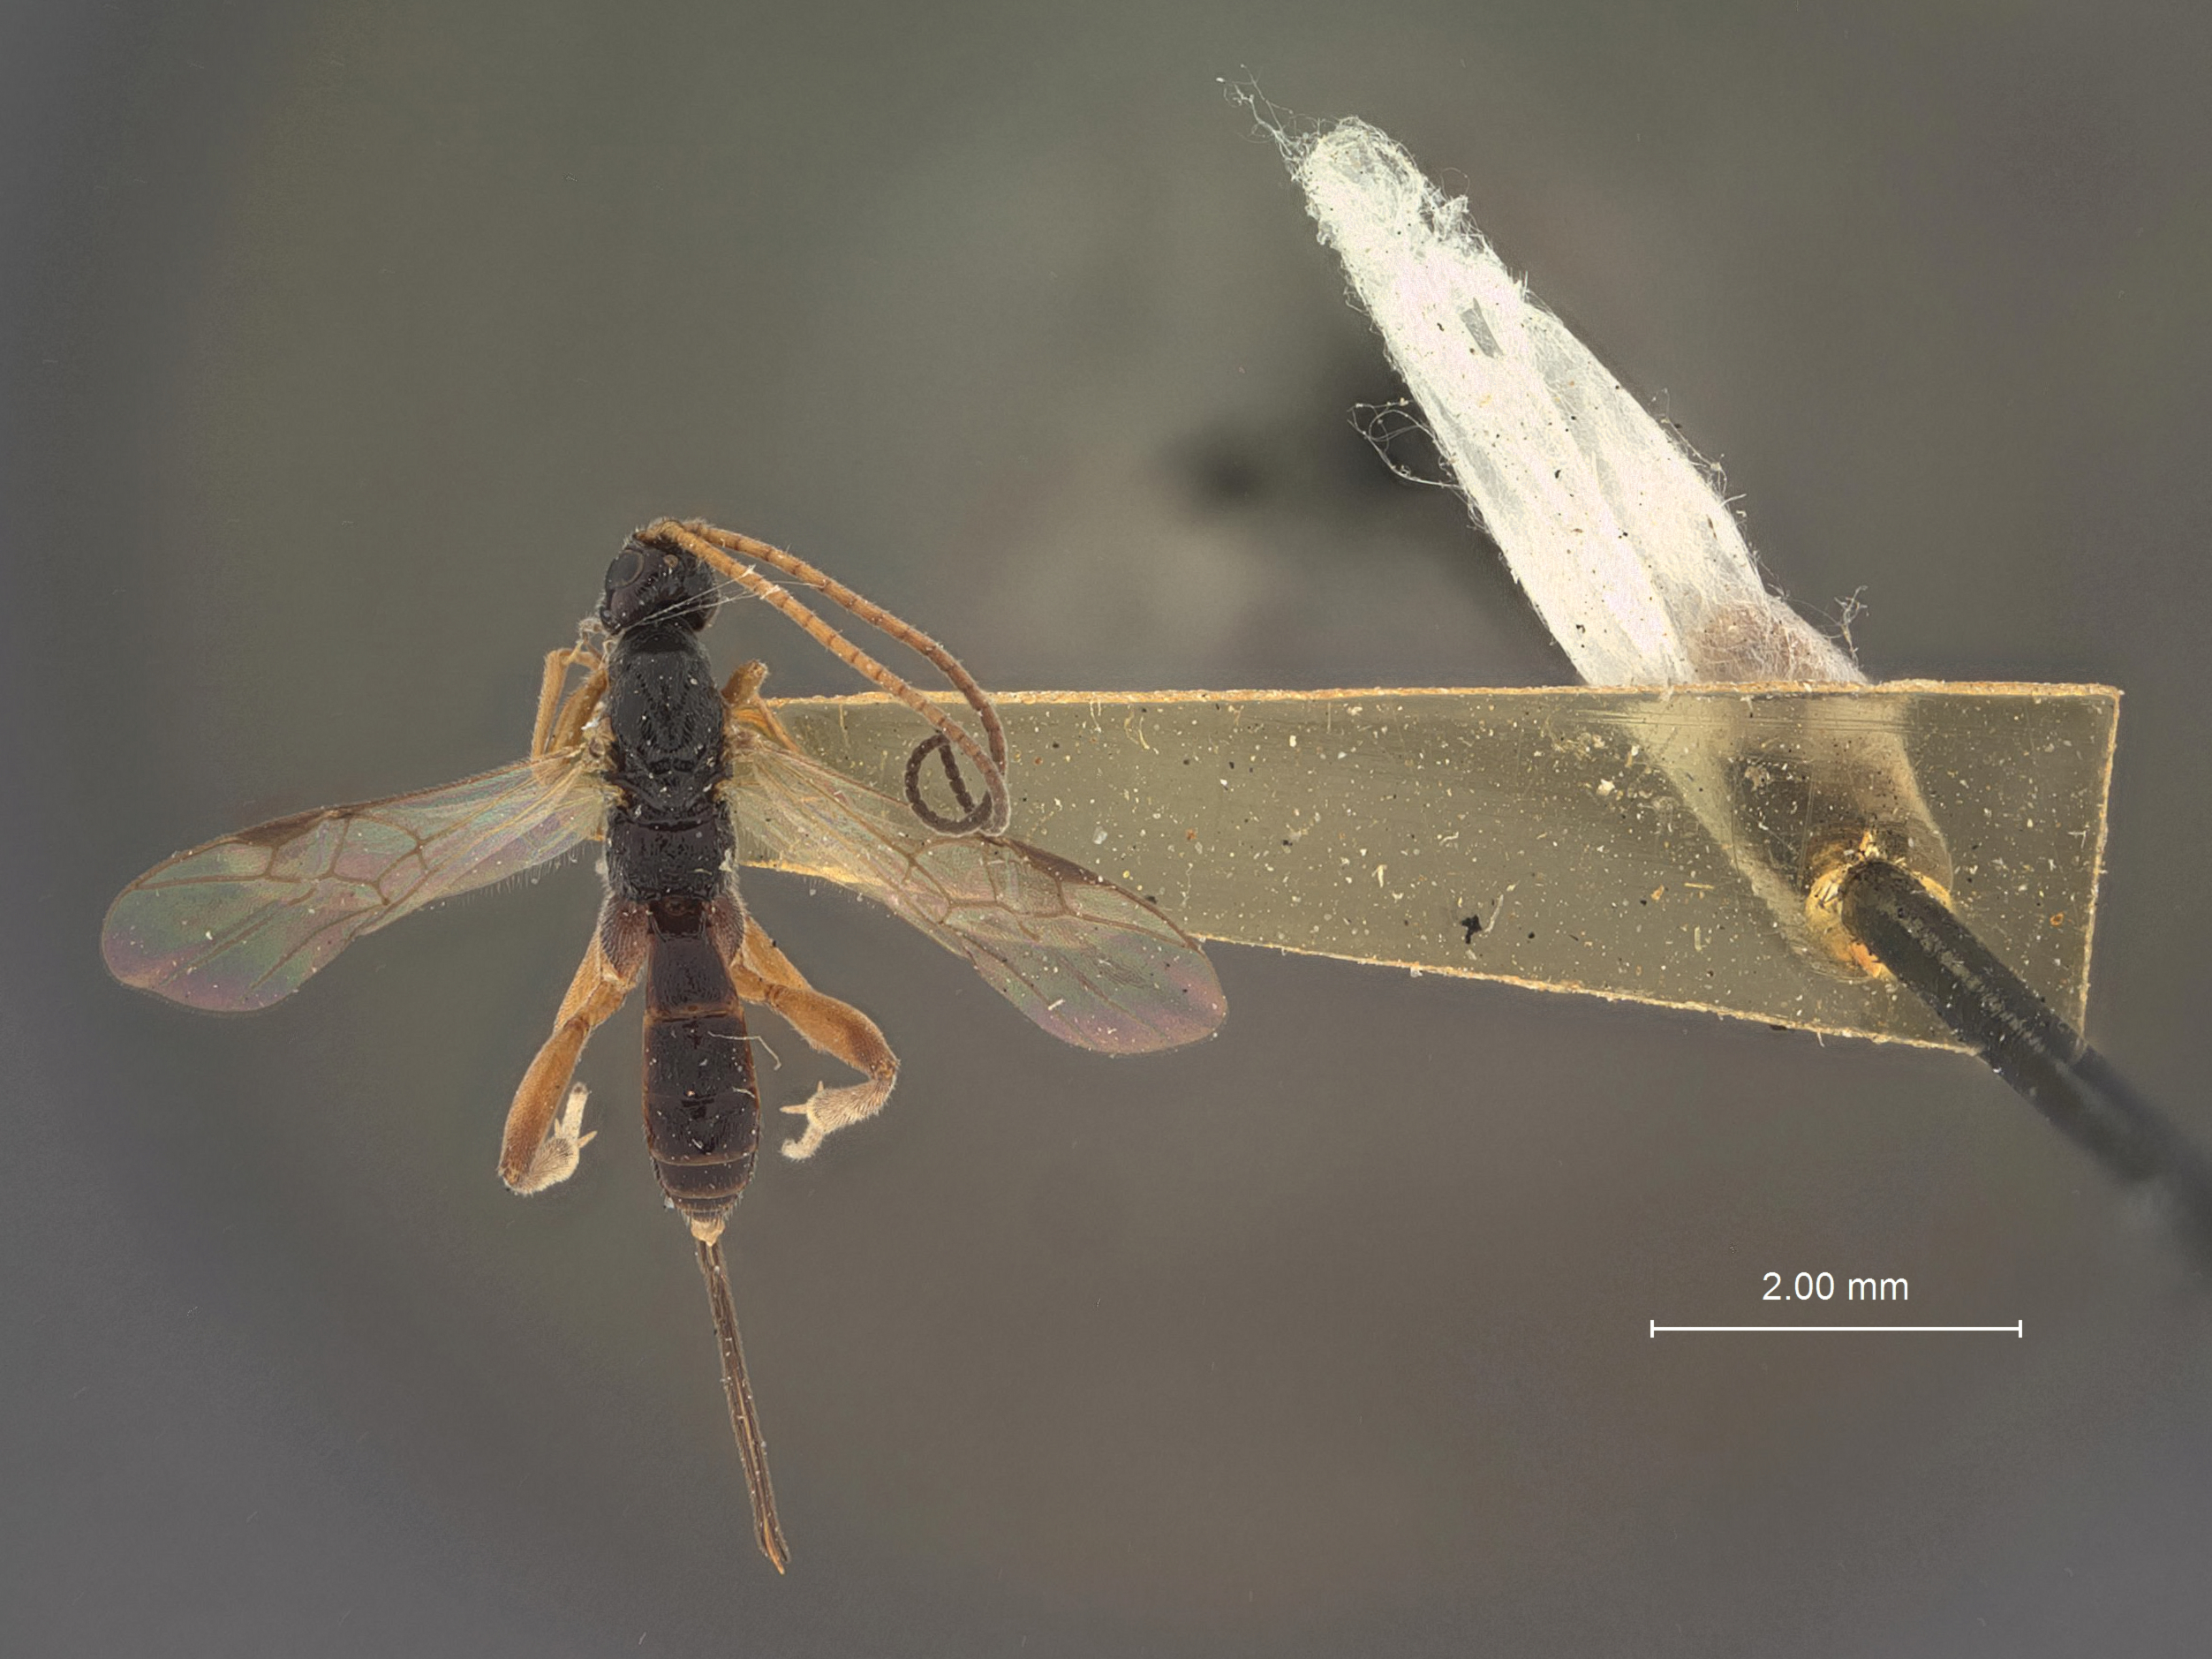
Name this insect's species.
Orgilus longiceps
